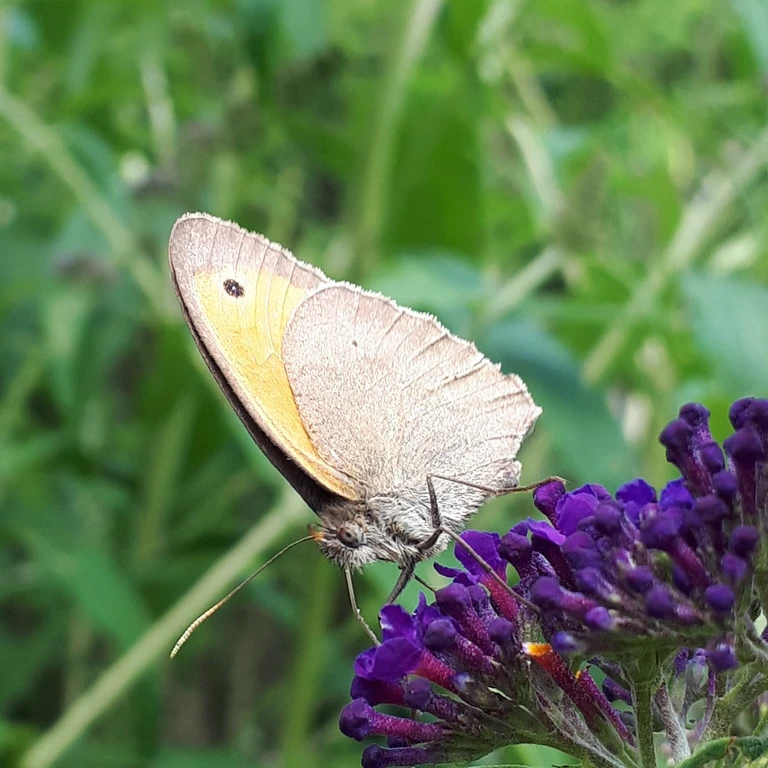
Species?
Maniola jurtina
